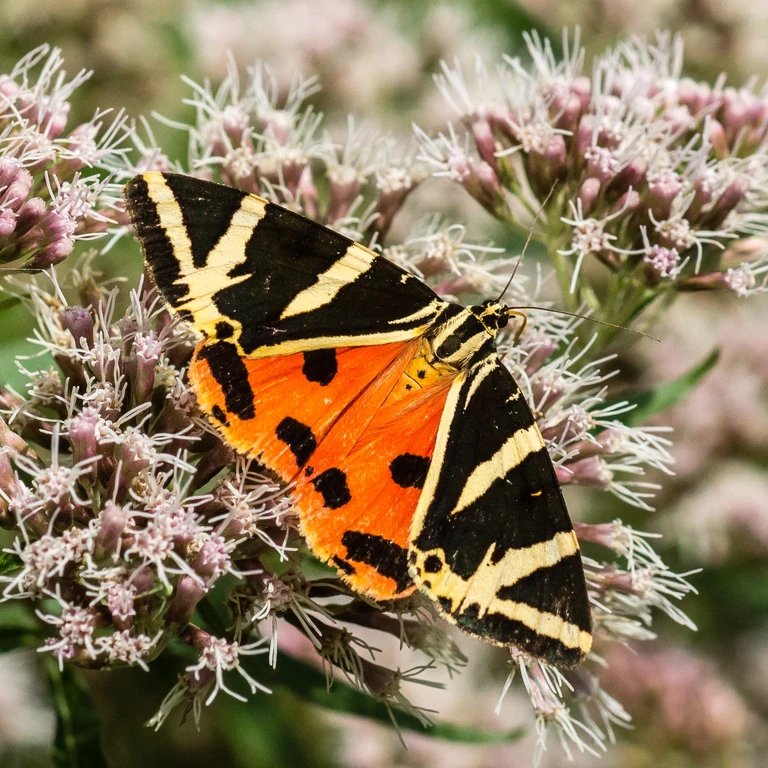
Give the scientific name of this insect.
Euplagia quadripunctaria
